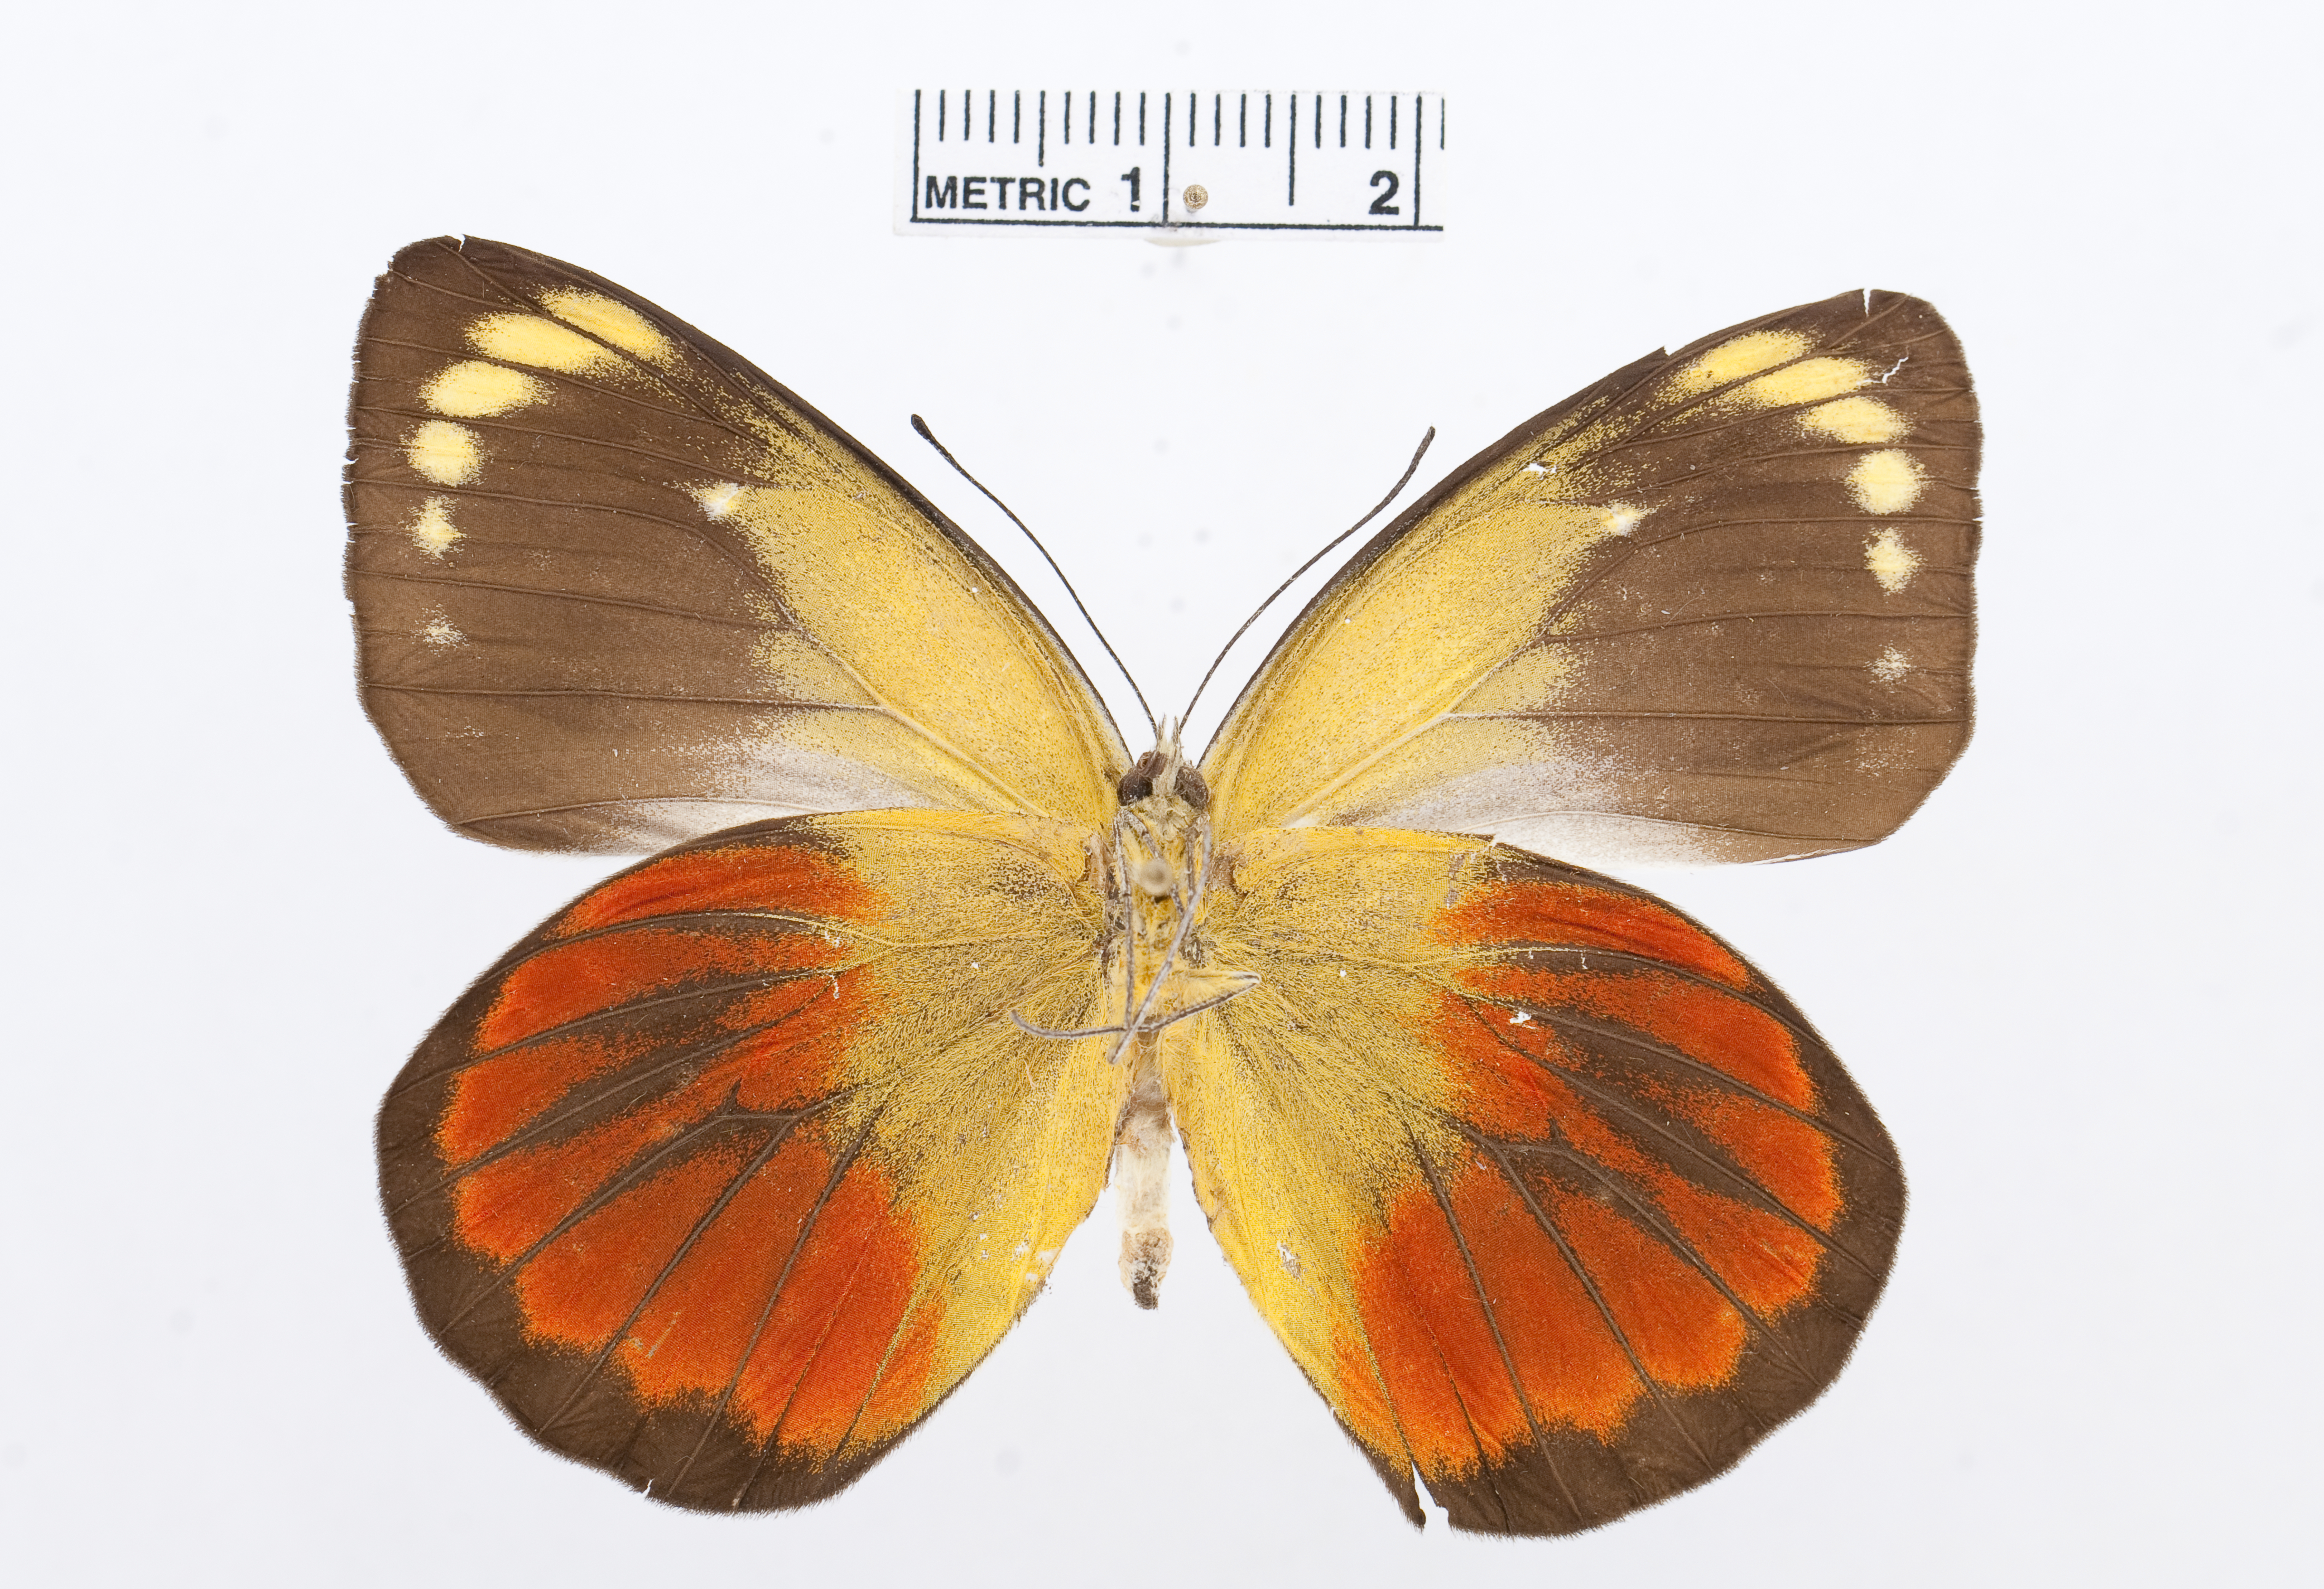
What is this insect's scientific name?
Delias caeneus
